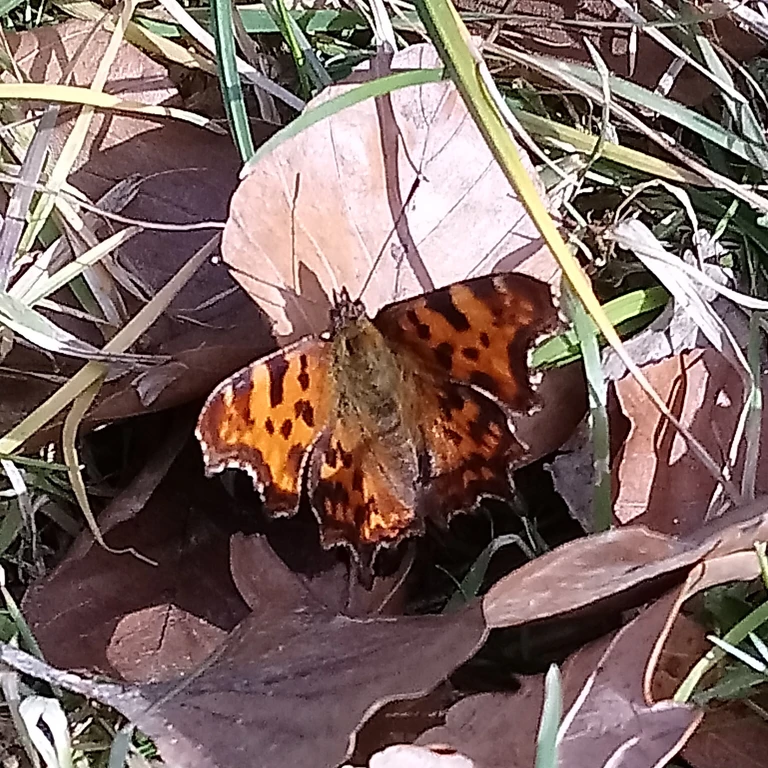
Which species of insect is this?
Polygonia c-album
